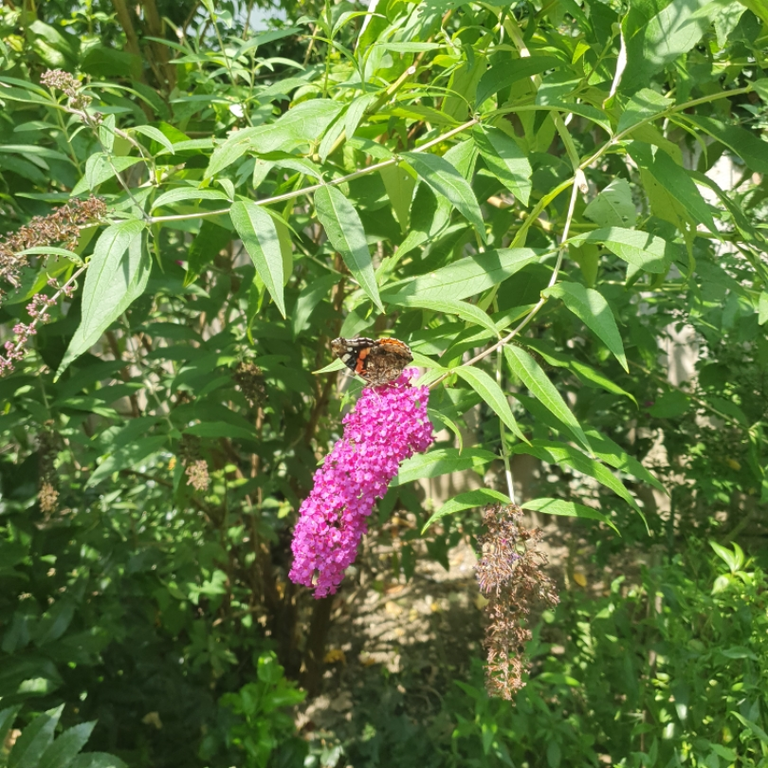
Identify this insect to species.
Vanessa atalanta
